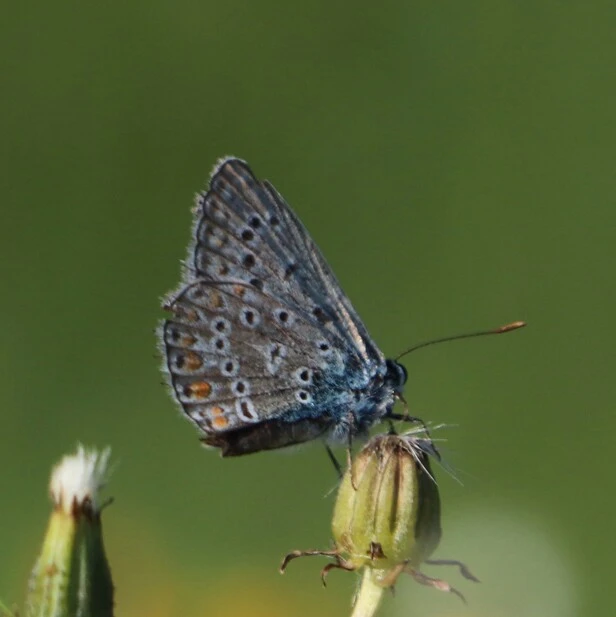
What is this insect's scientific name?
Polyommatus icarus
